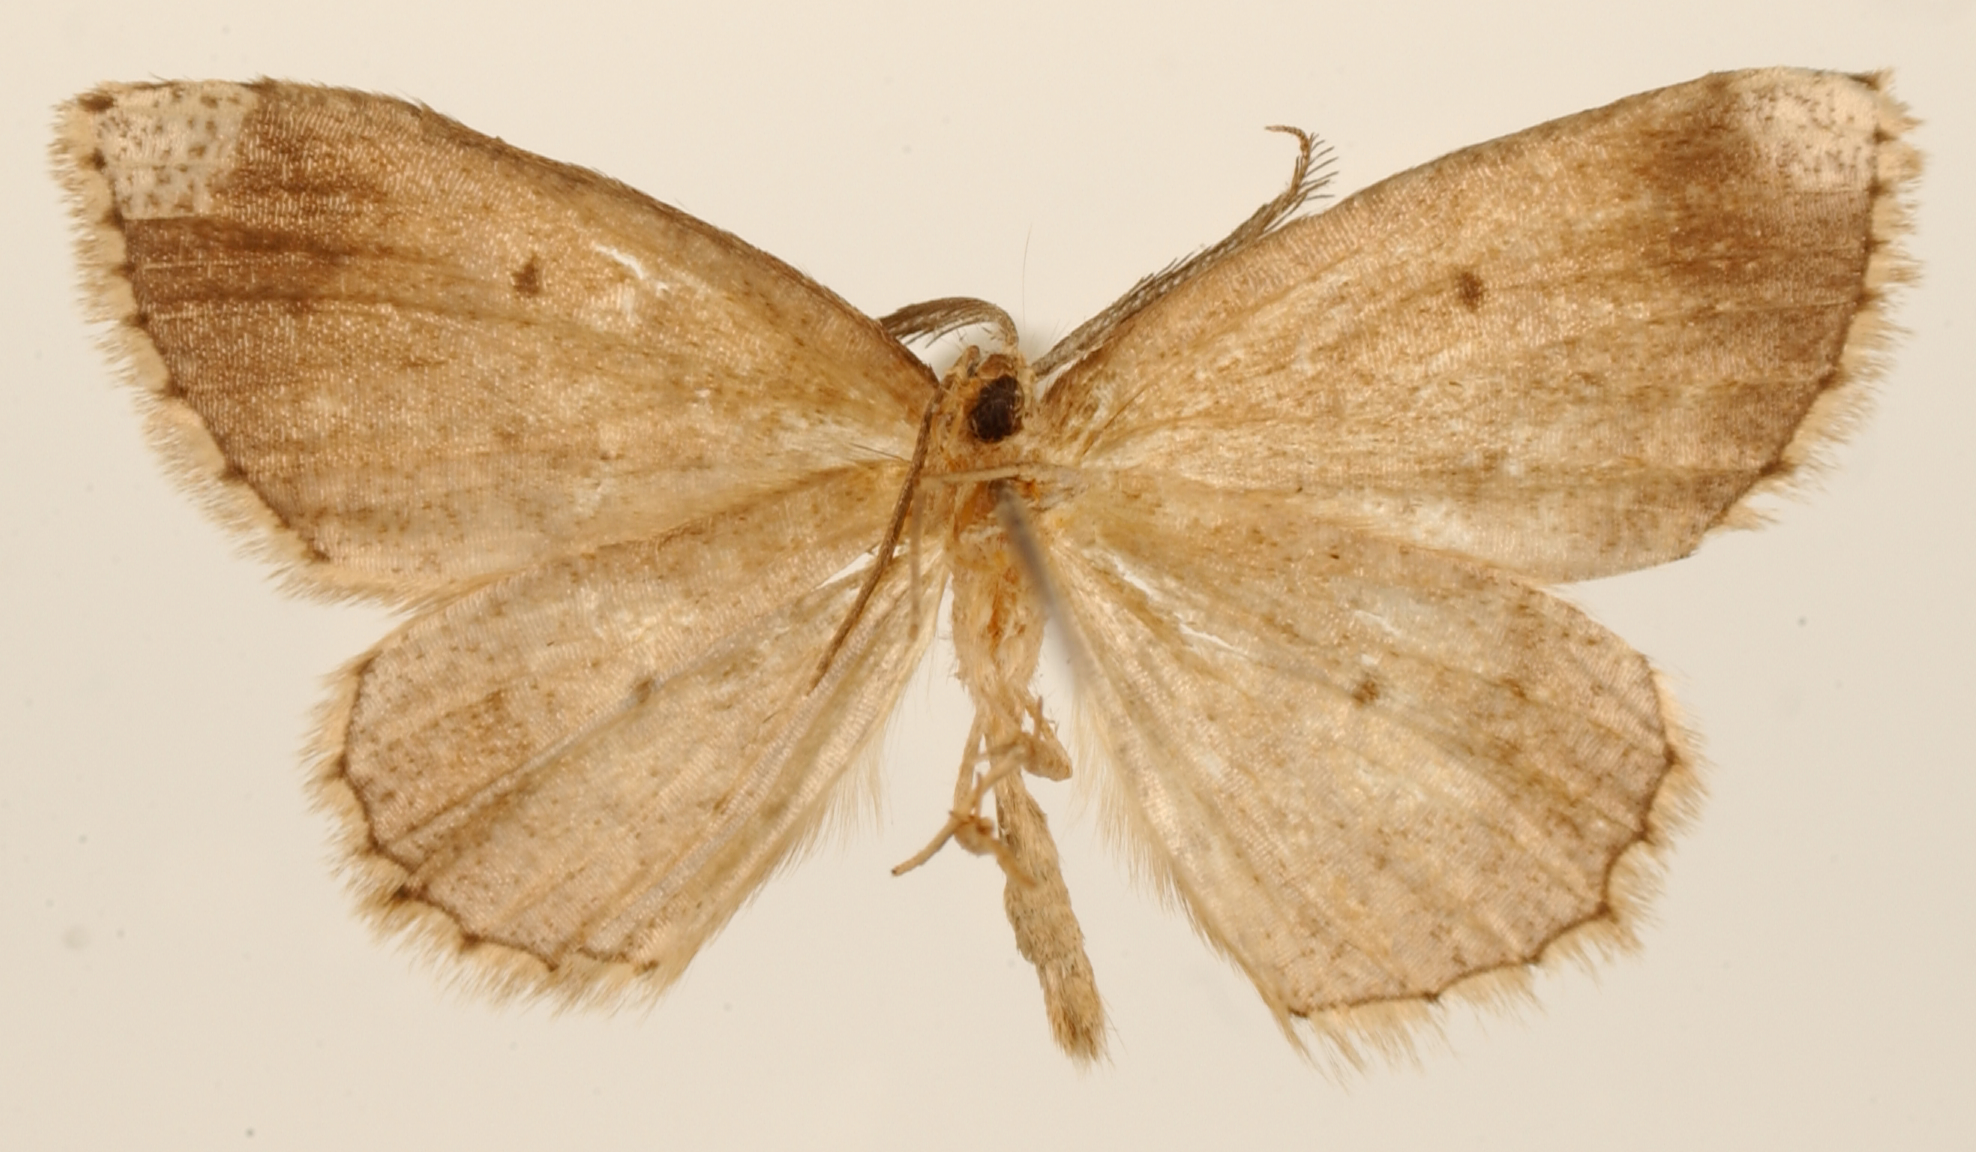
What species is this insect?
Paracomistis sordida
